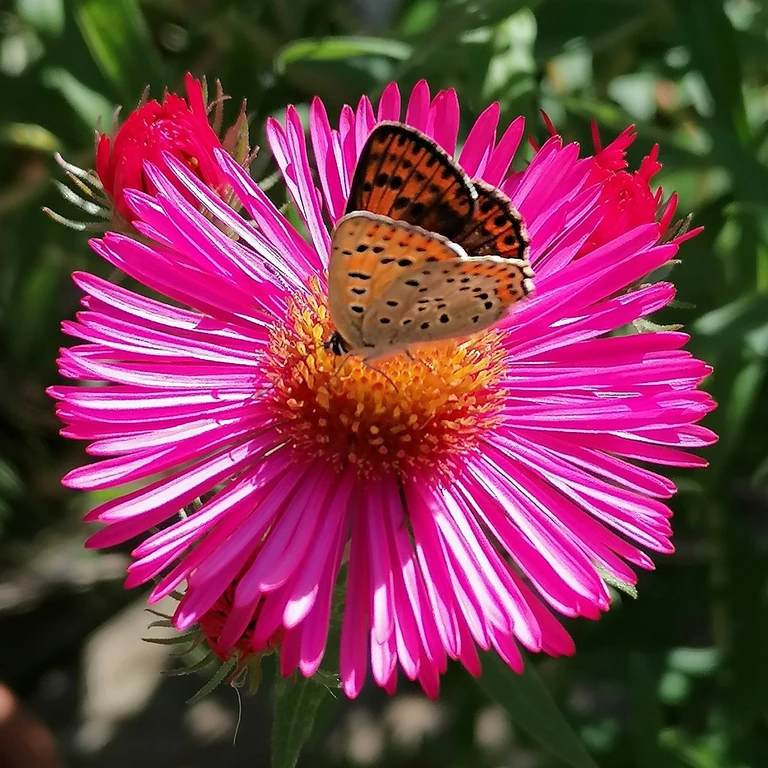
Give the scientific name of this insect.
Lycaena tityrus (also Loweia tityrus)
